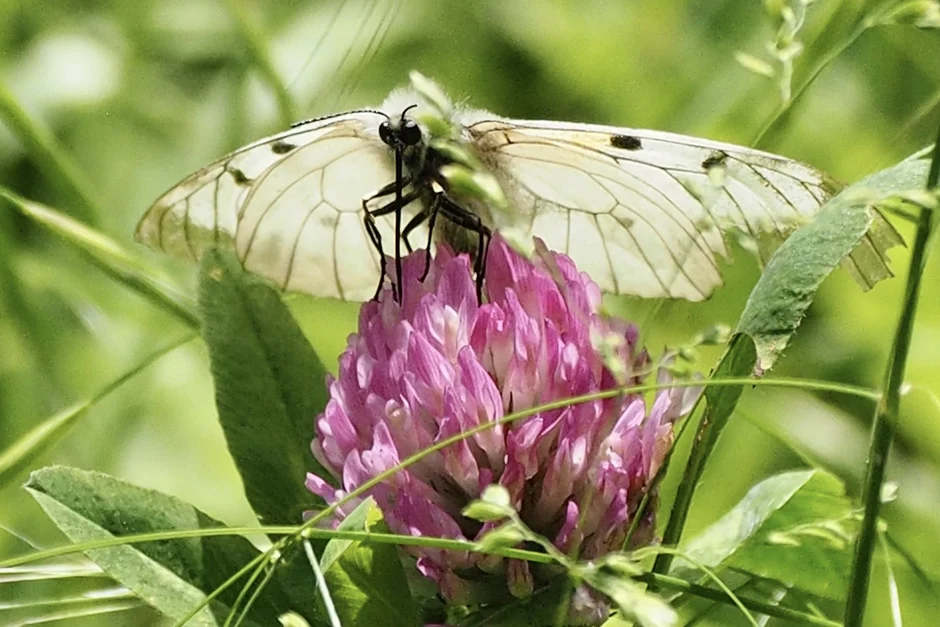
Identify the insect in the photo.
Parnassius mnemosyne
